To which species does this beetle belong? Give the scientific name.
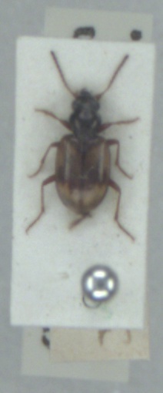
Bembidion pallidipenne
